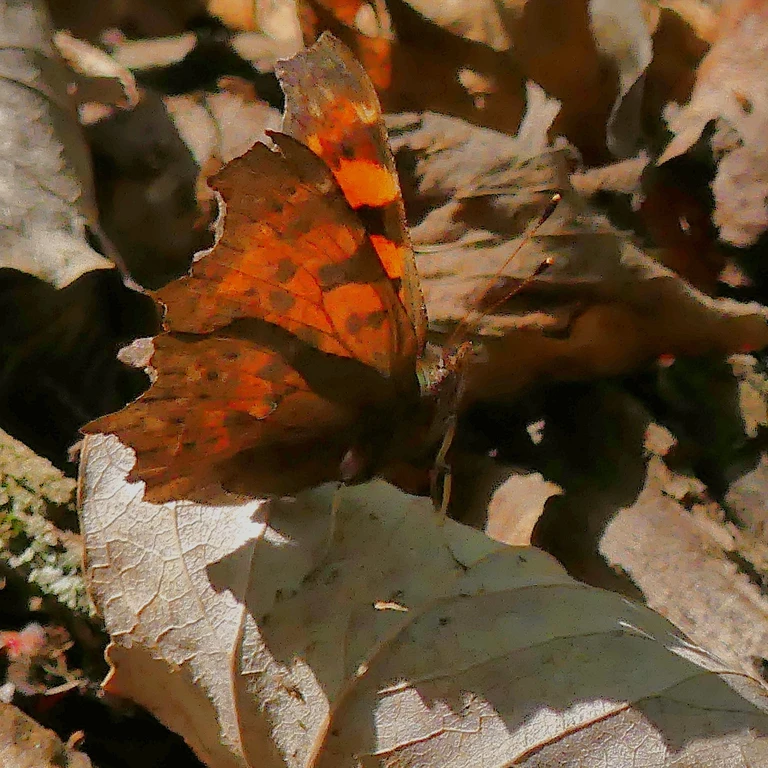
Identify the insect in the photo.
Polygonia c-album
